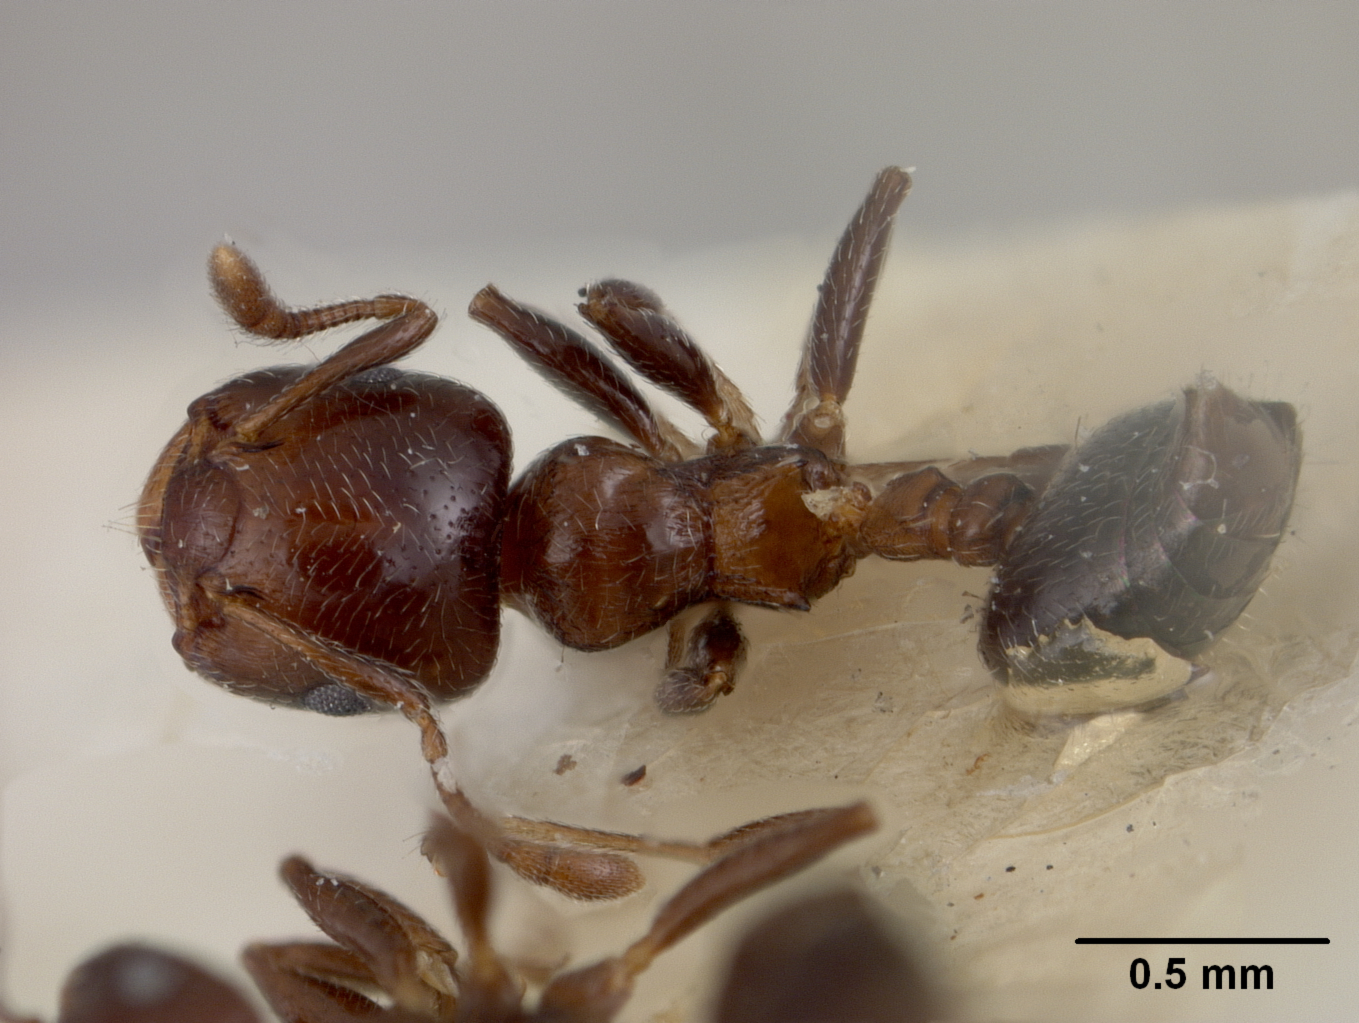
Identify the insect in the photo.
Crematogaster arizonensis
